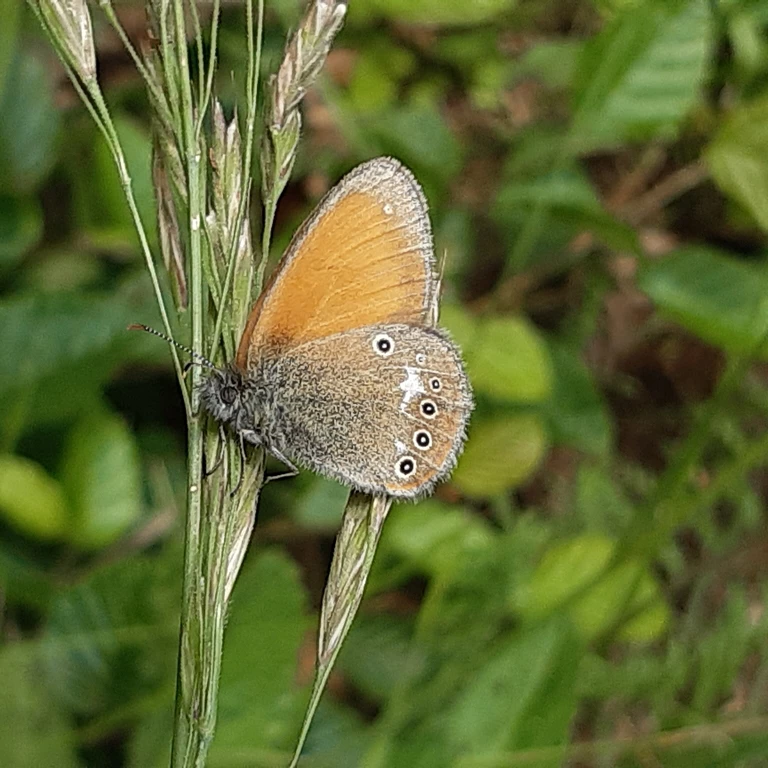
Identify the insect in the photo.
Coenonympha glycerion (also Coenonympha iphis)
